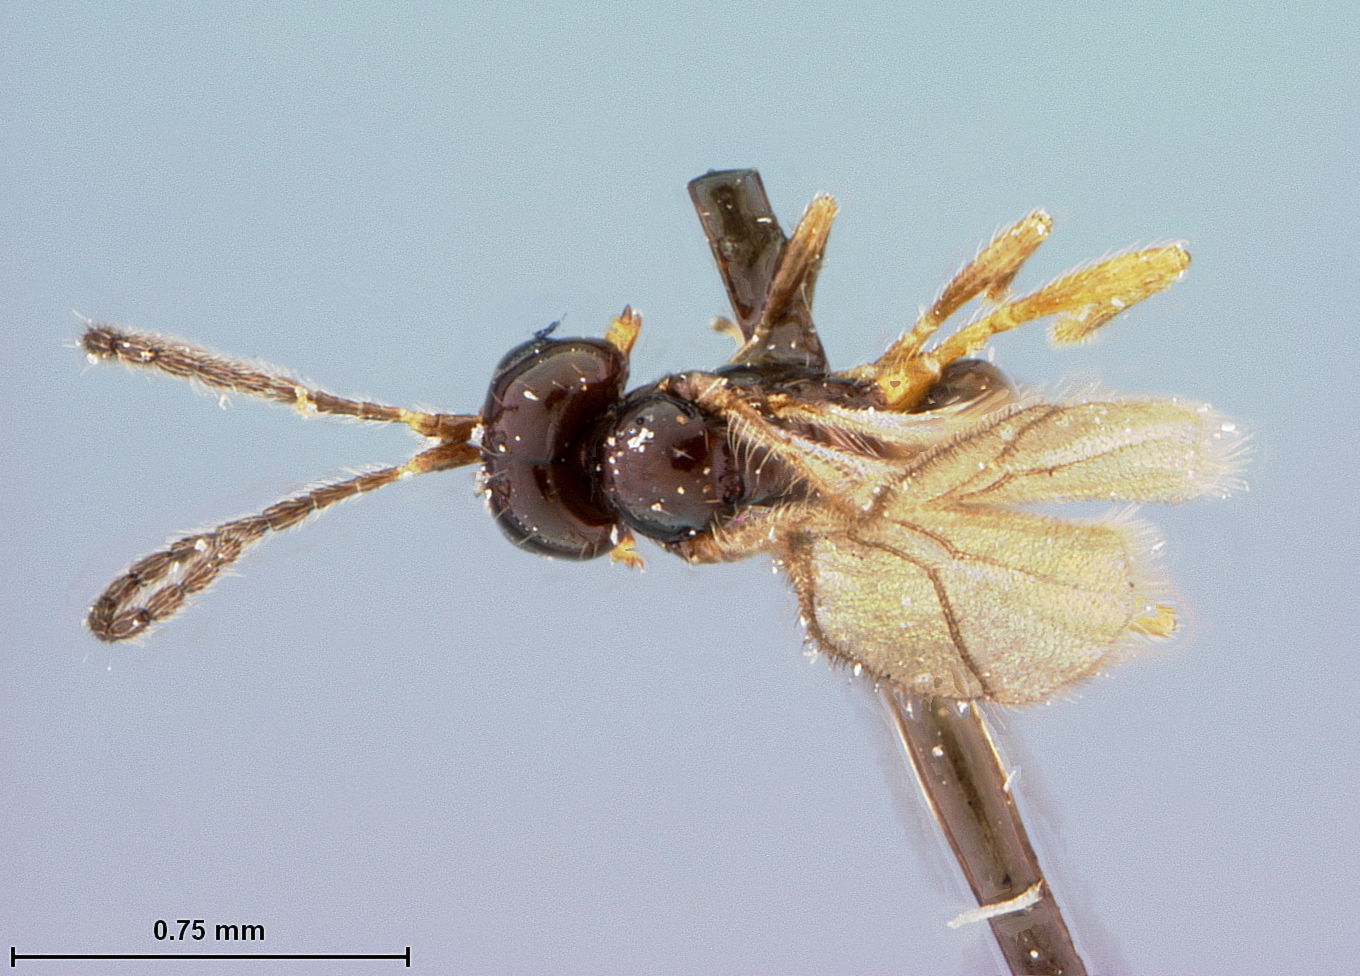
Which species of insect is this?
Aspilota phyllotomae
